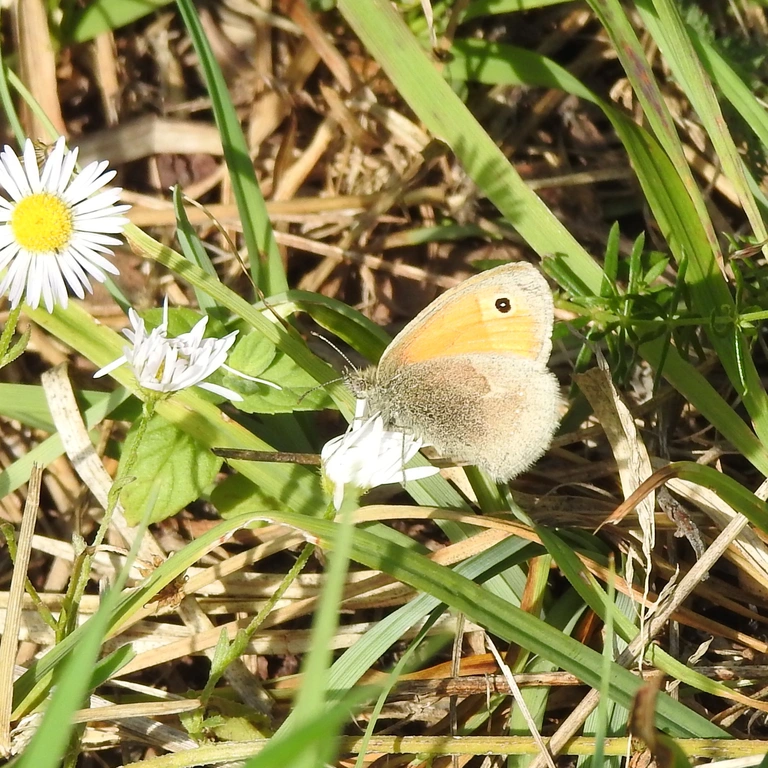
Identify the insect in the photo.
Coenonympha pamphilus
